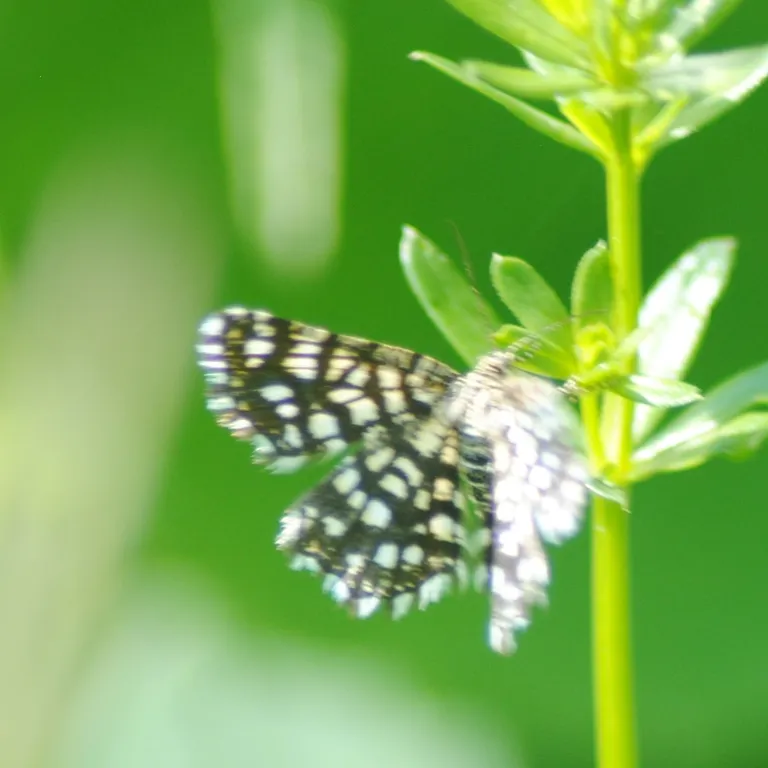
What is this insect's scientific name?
Chiasmia clathrata
